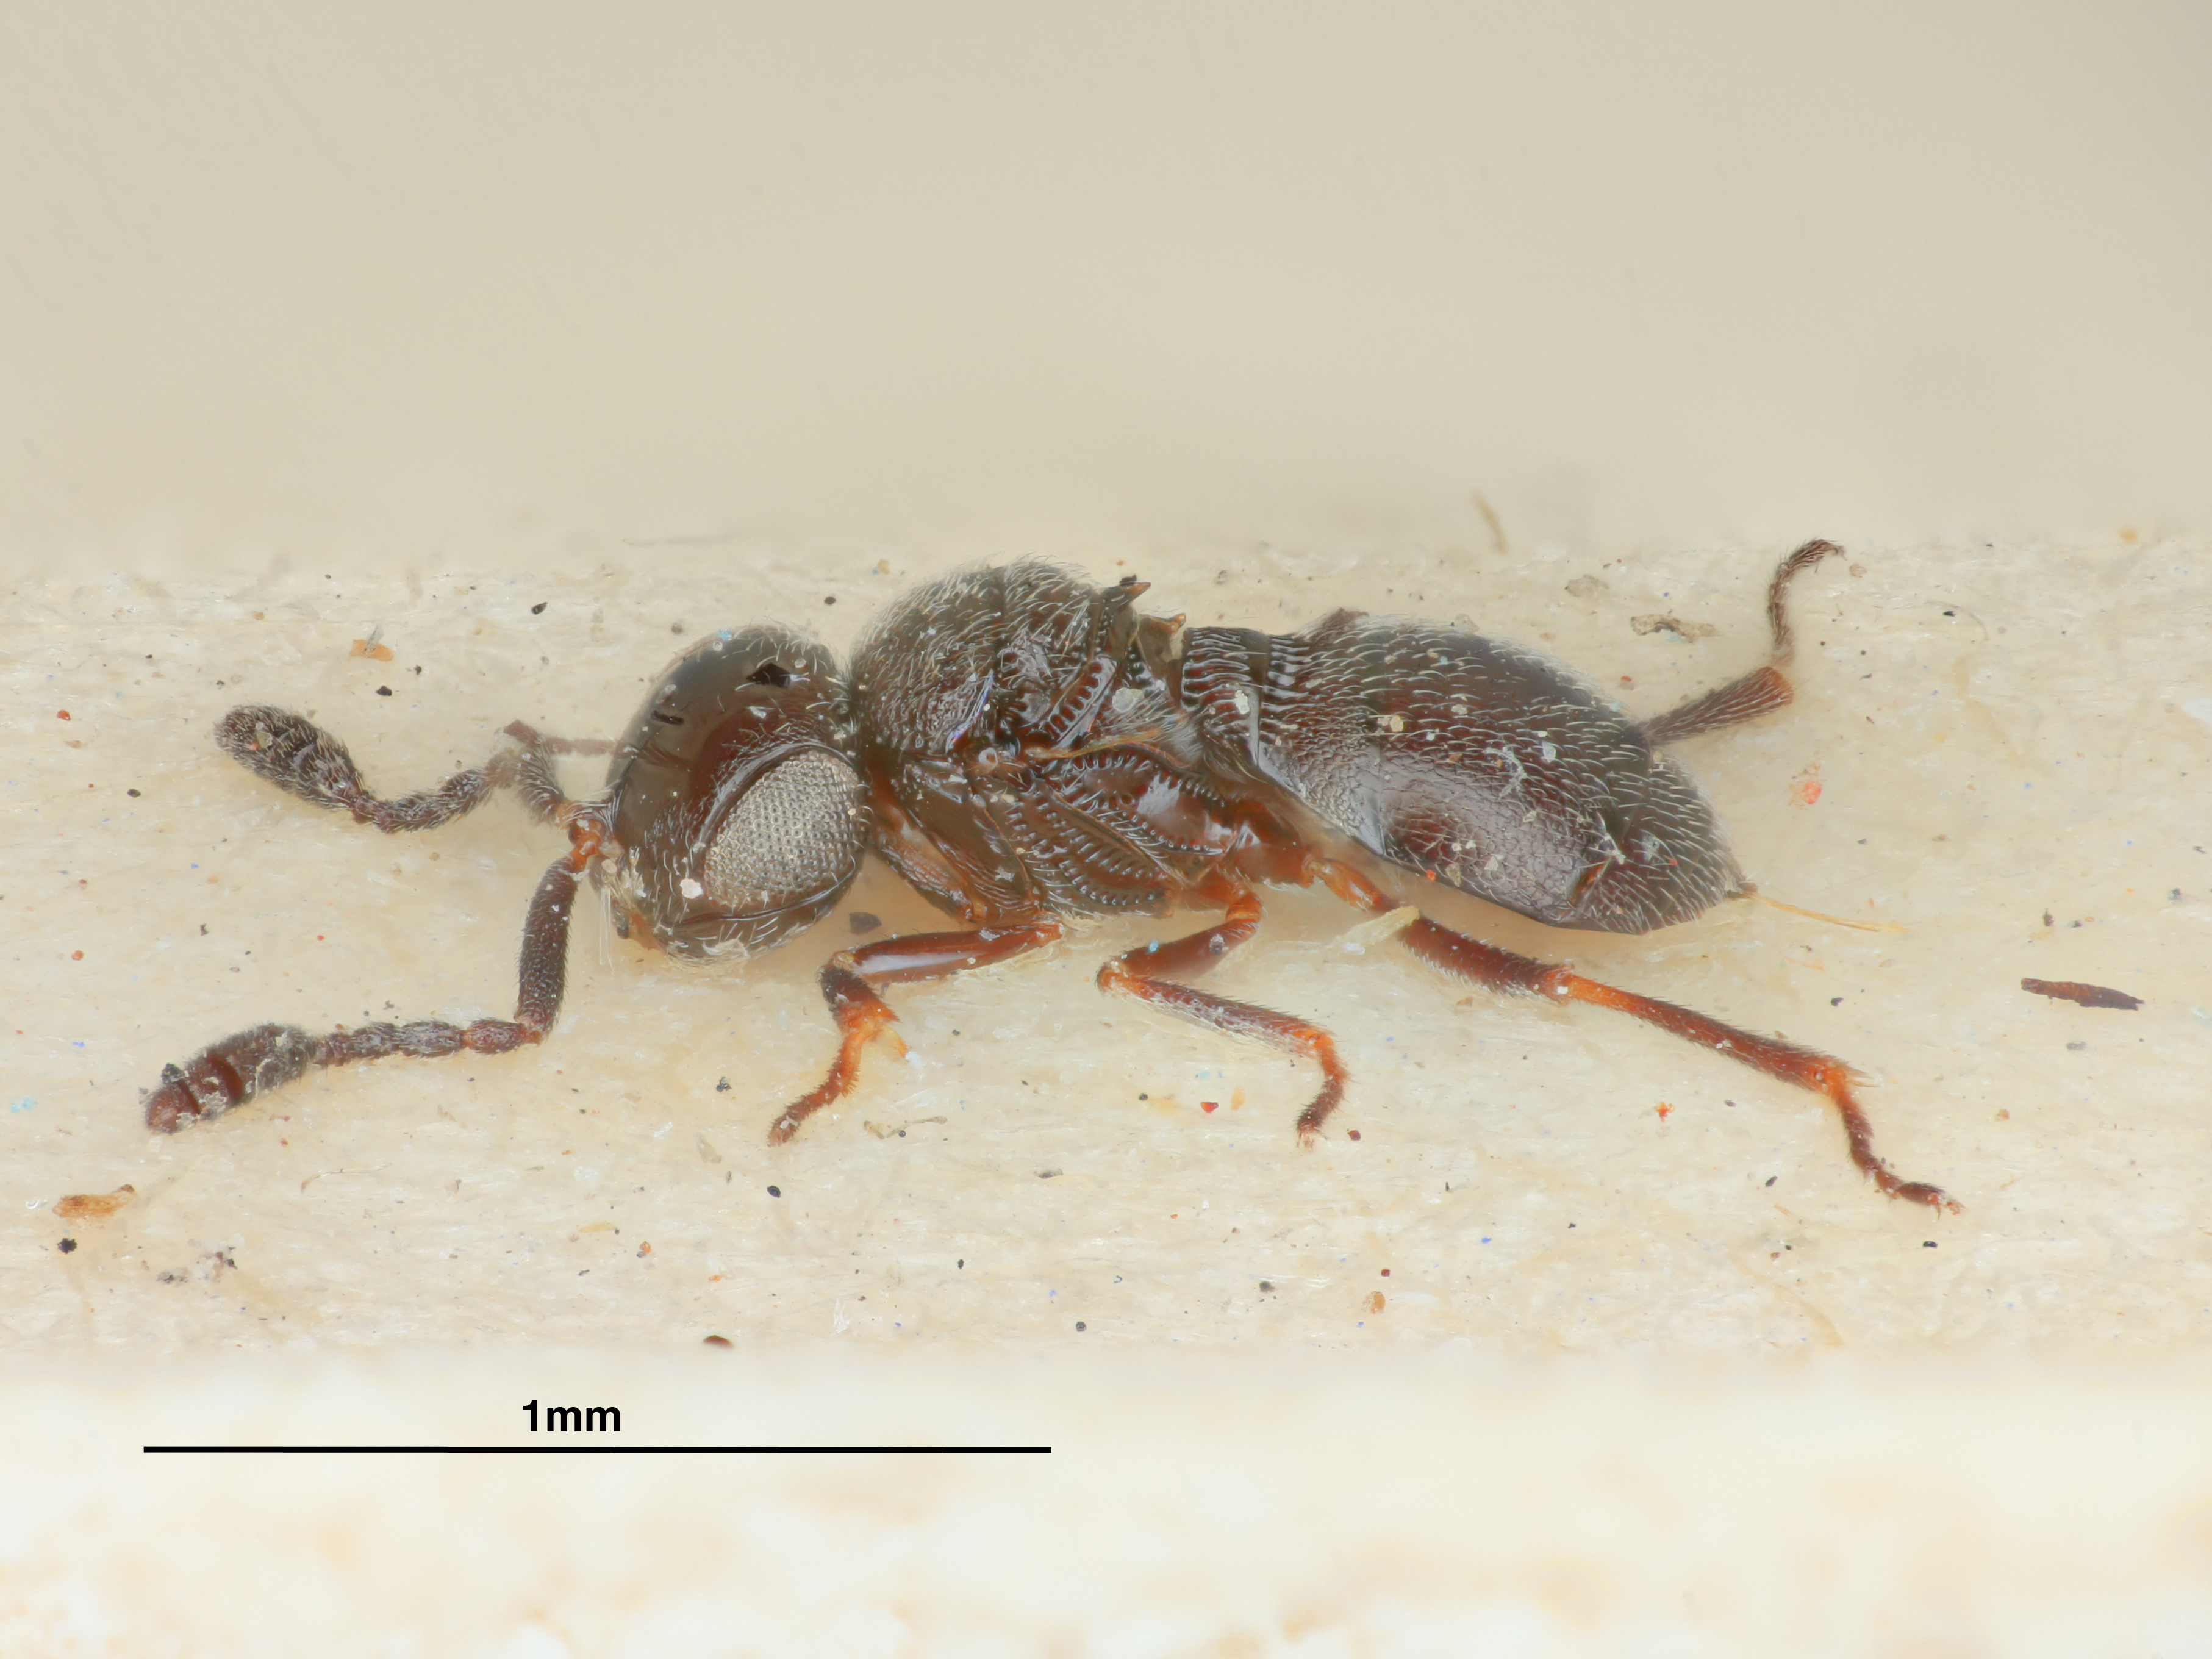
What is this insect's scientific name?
Trimorus exilis
